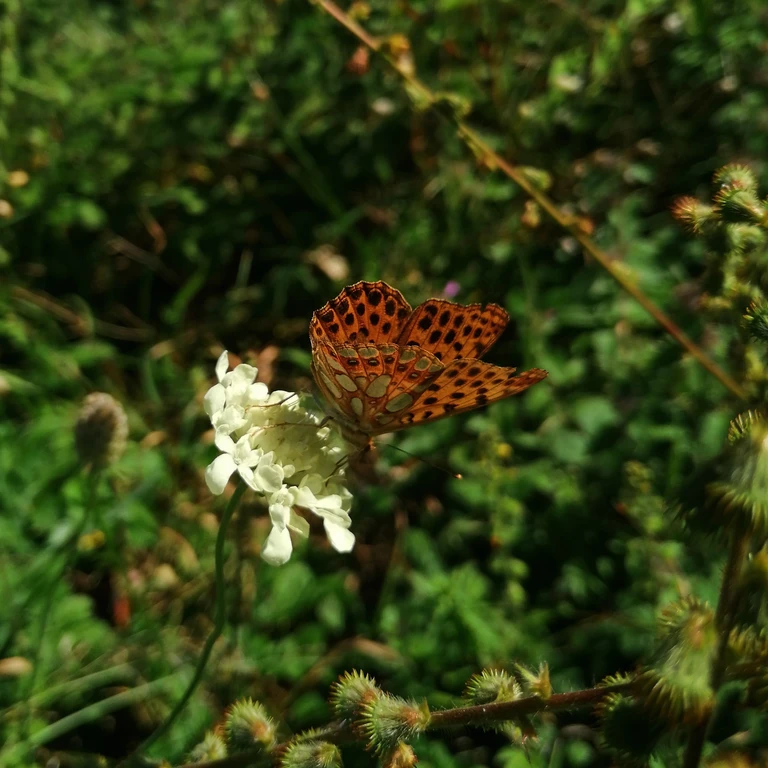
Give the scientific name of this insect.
Issoria lathonia
